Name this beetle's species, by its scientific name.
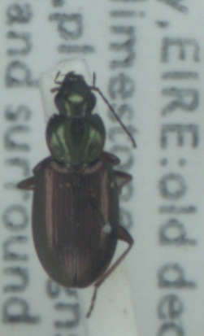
Agonum muelleri
